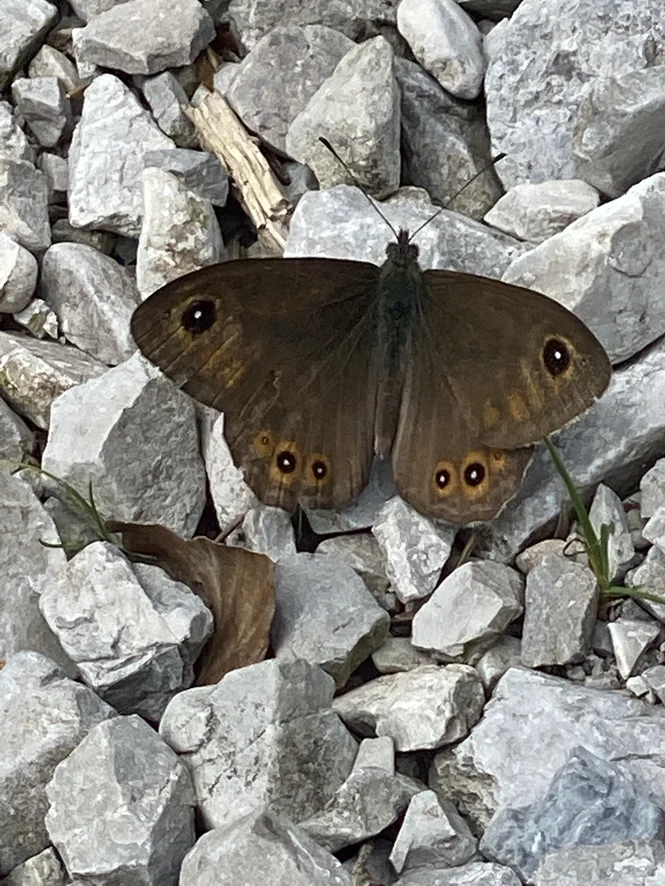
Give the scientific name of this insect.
Lasiommata maera (also Pararge maera)
